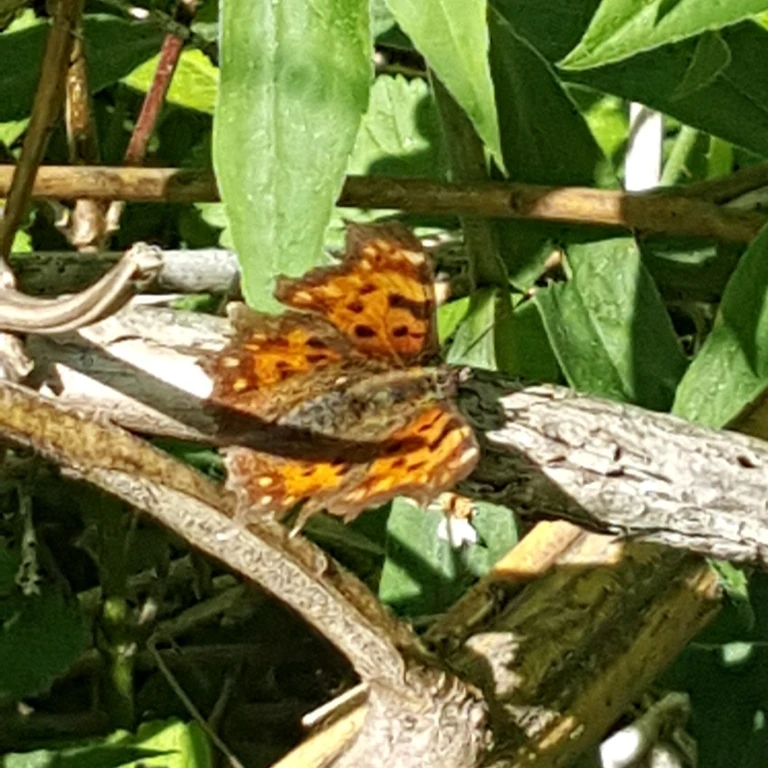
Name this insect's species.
Polygonia c-album
